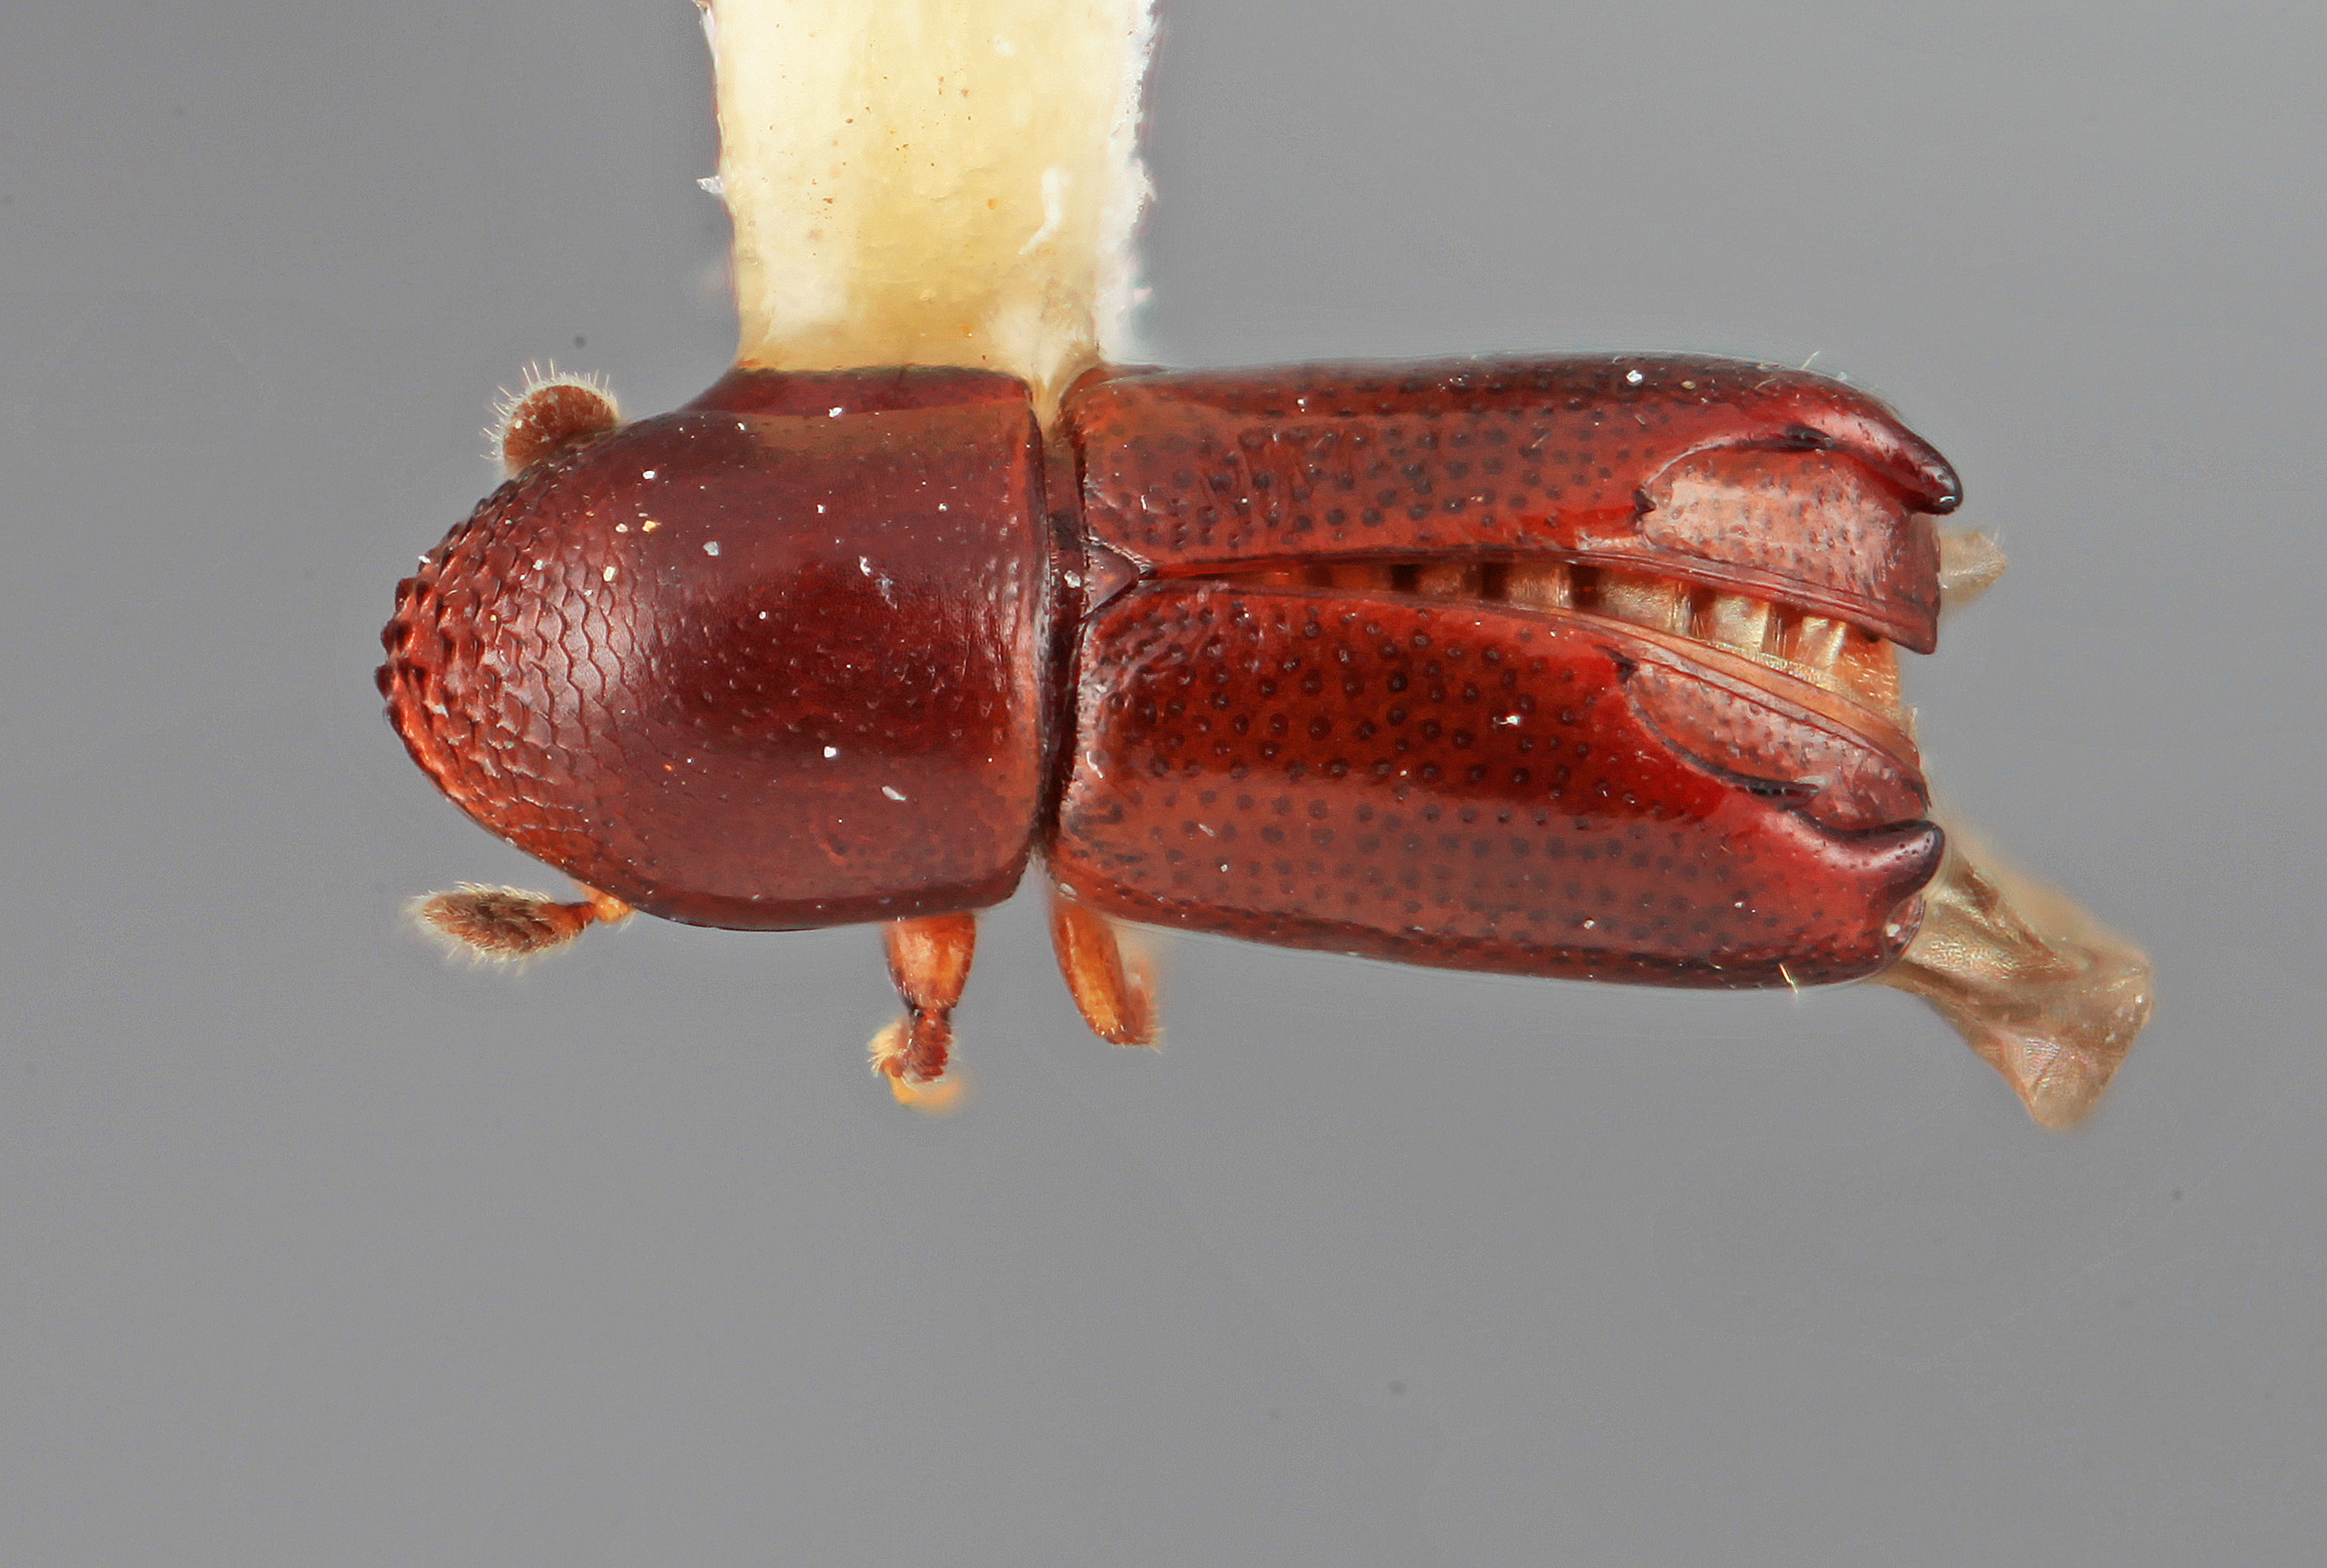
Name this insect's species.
Tricolus capitalis
